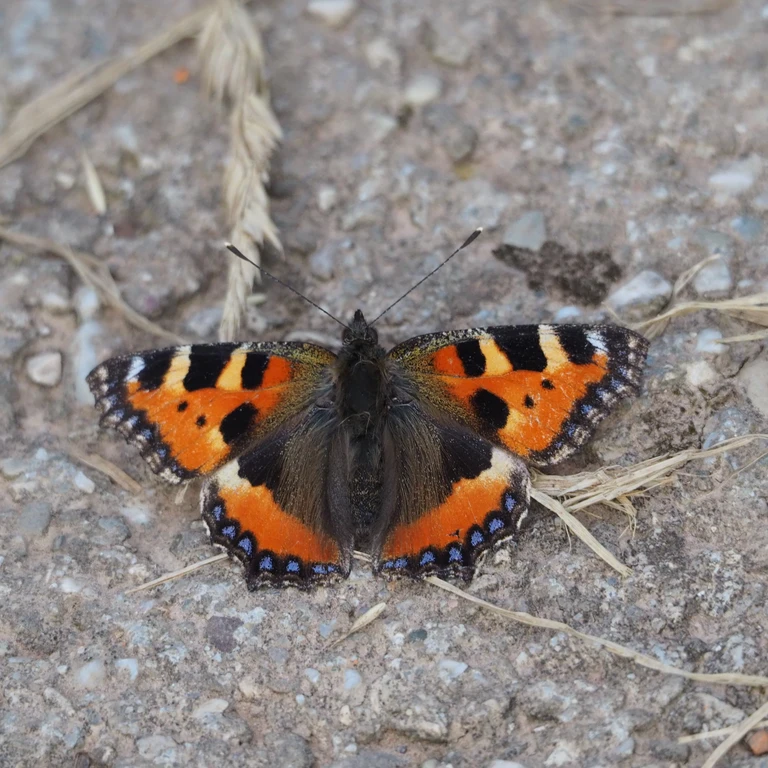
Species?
Aglais urticae
